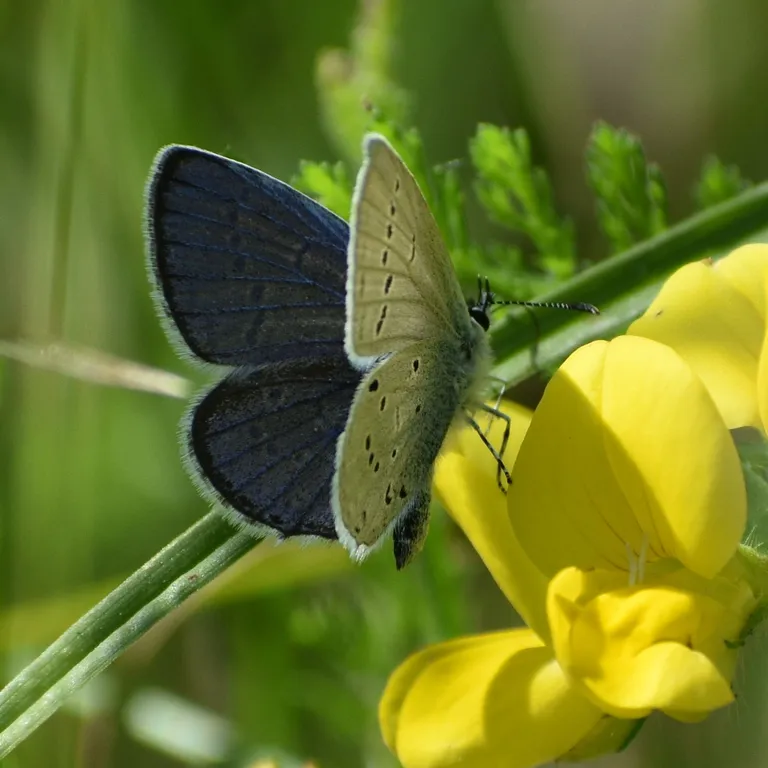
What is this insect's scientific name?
Cupido decolorata (also Elkalyce decolorata)
